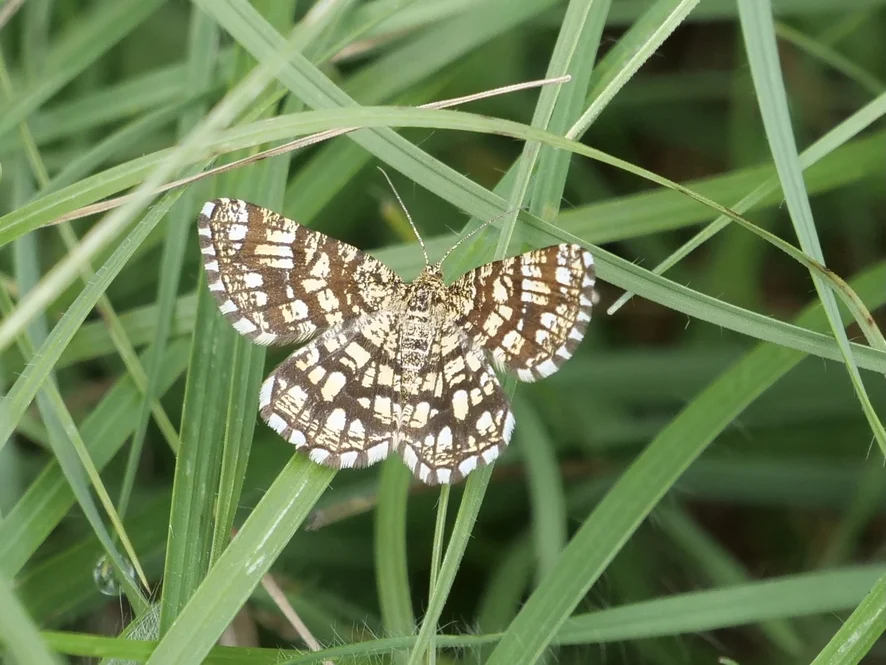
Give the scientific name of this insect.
Chiasmia clathrata
